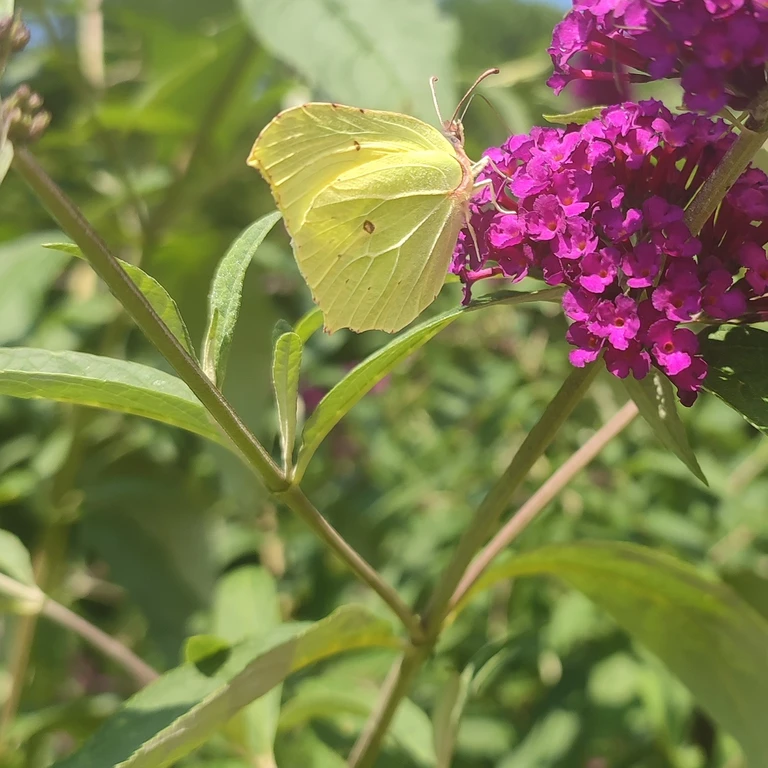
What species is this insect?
Gonepteryx rhamni
